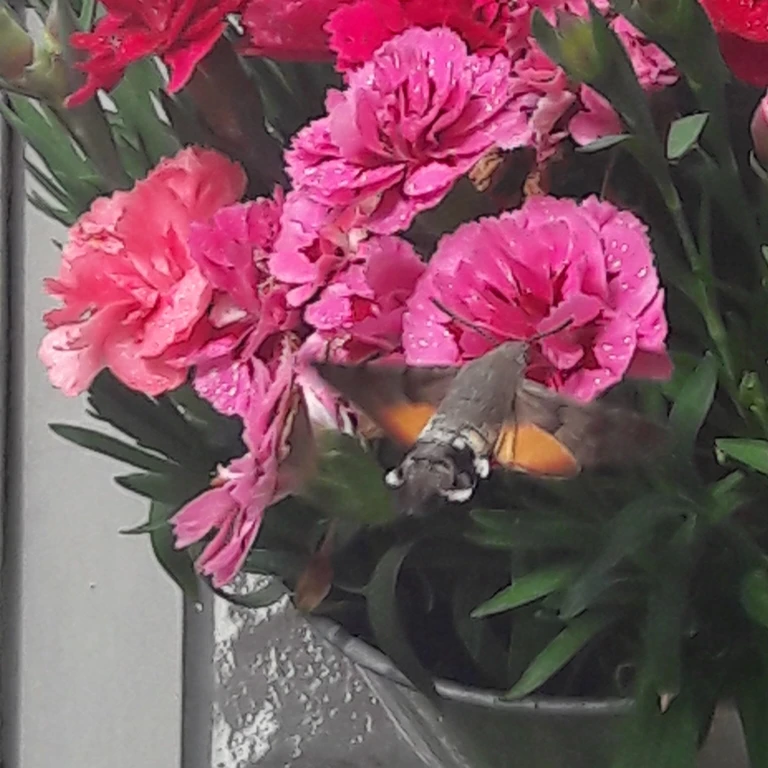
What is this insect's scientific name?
Macroglossum stellatarum
